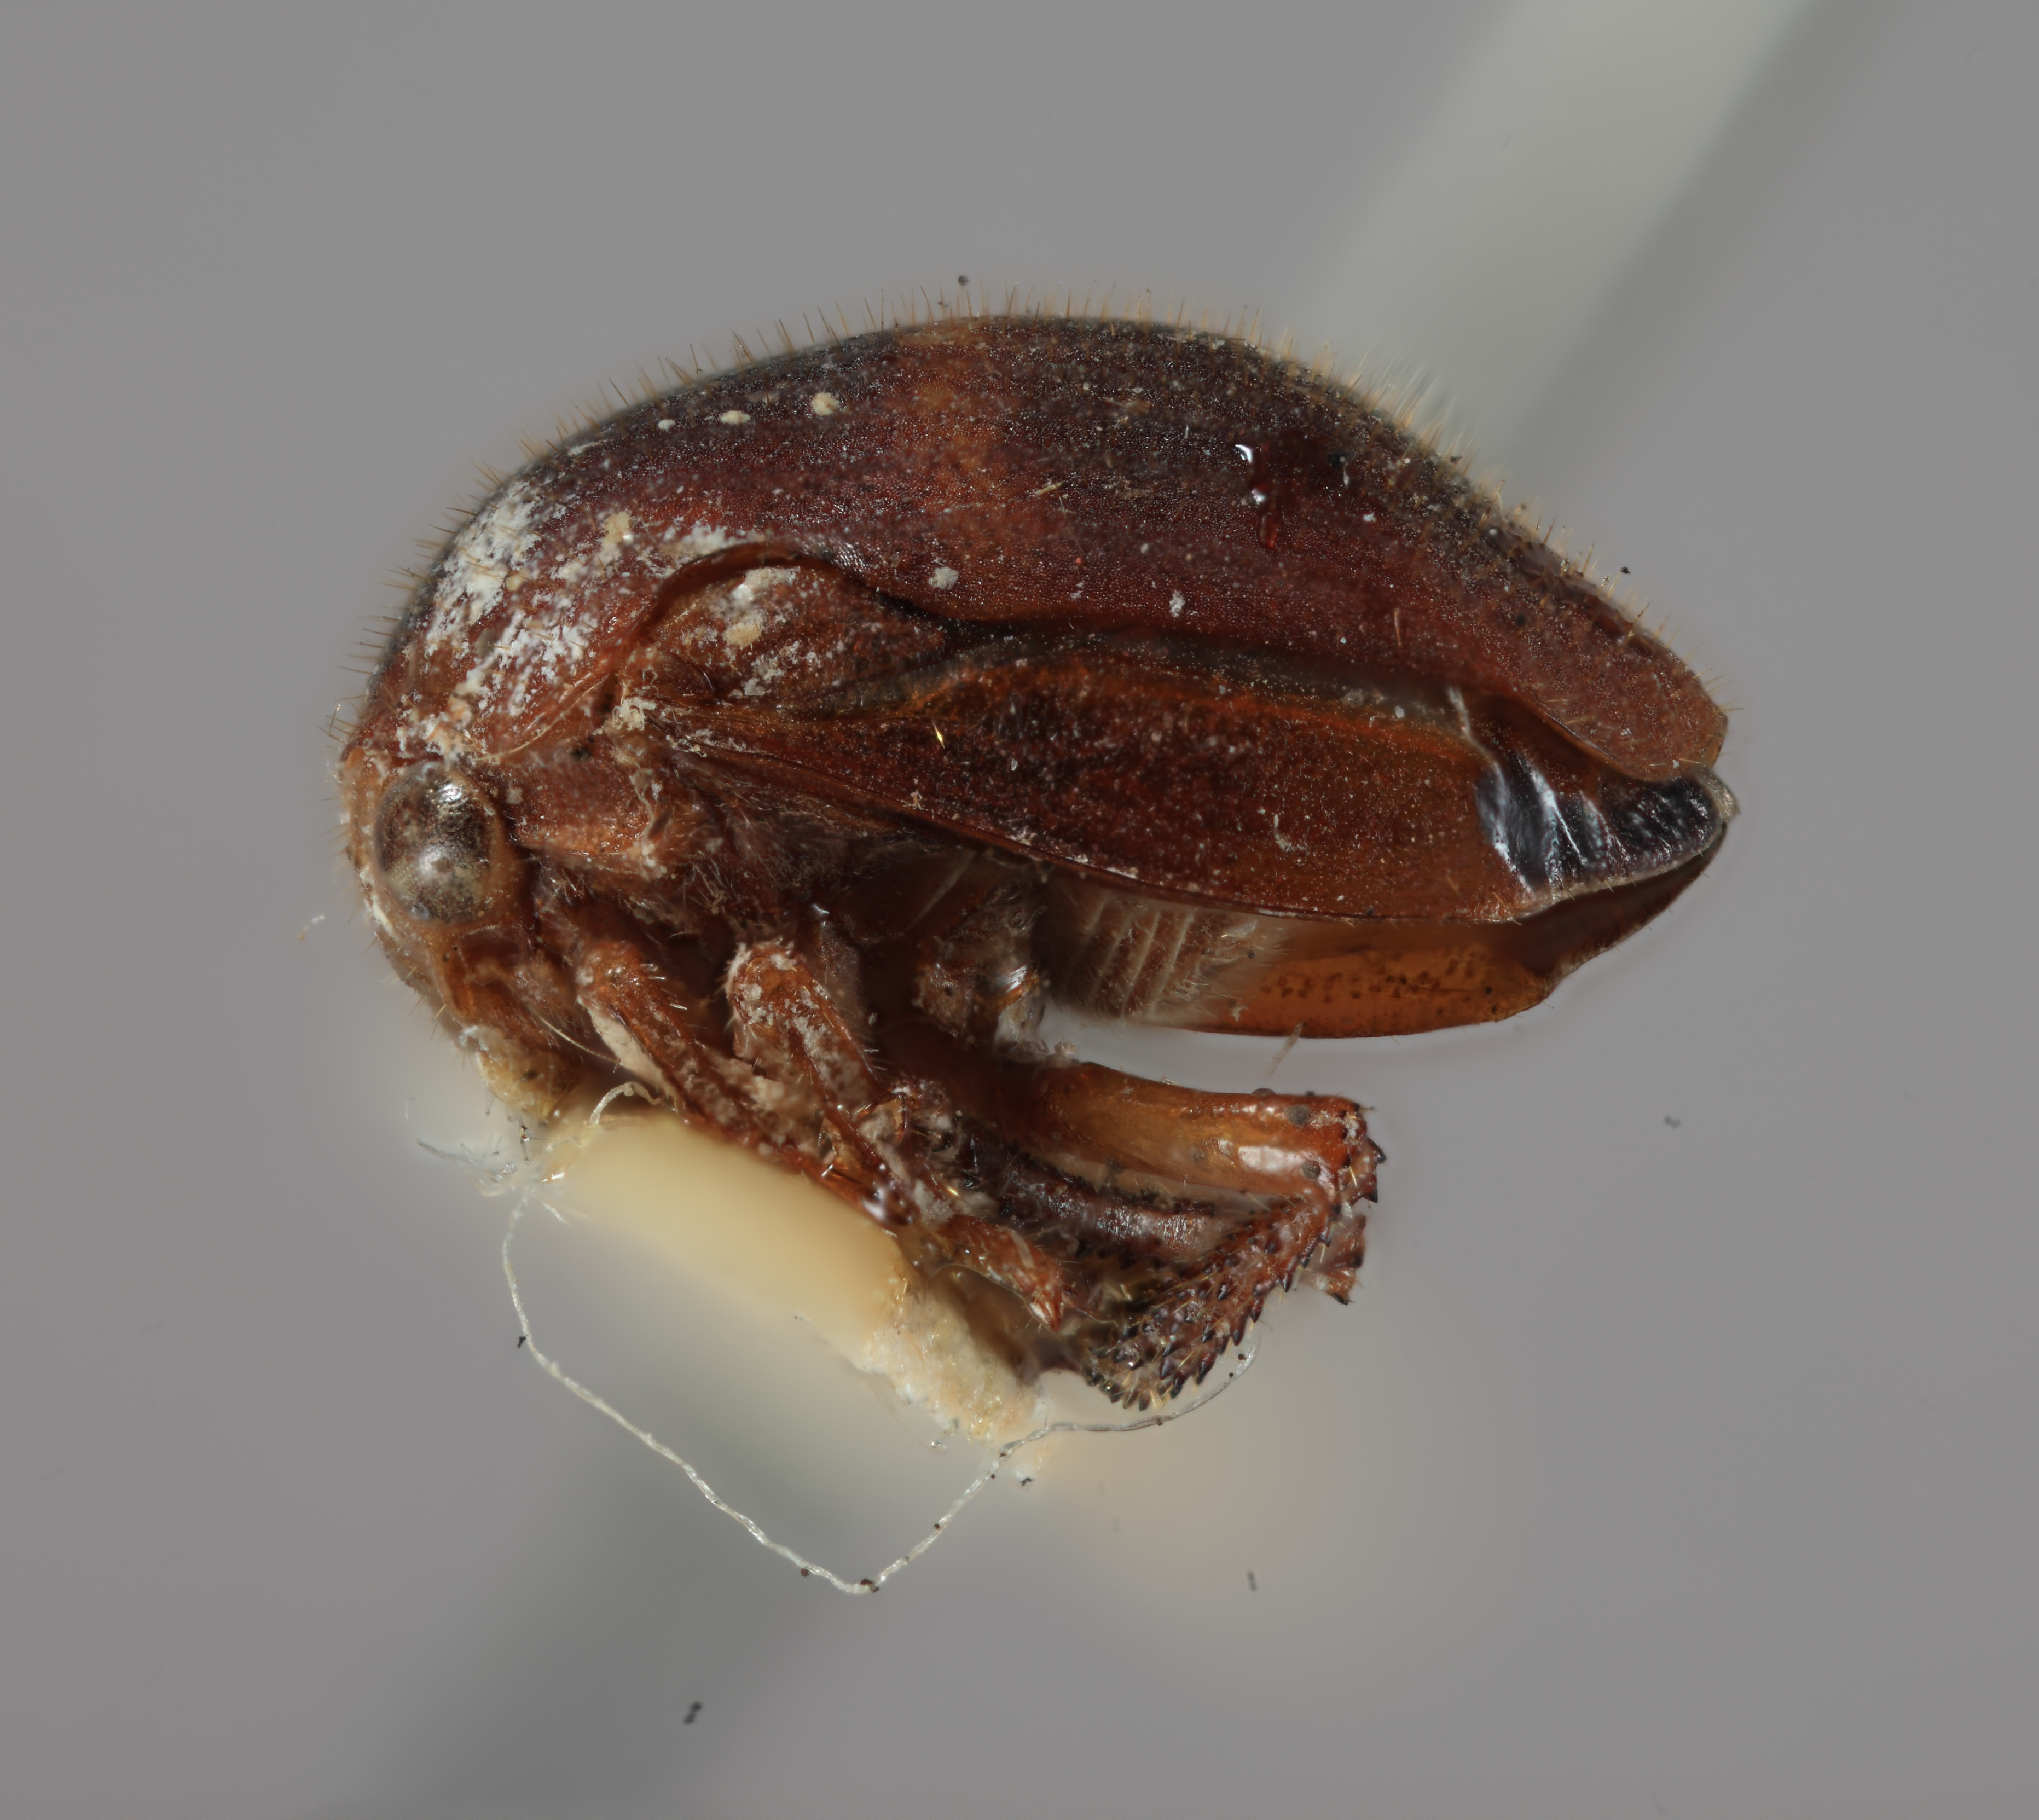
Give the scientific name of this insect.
Tragopa pubescens
